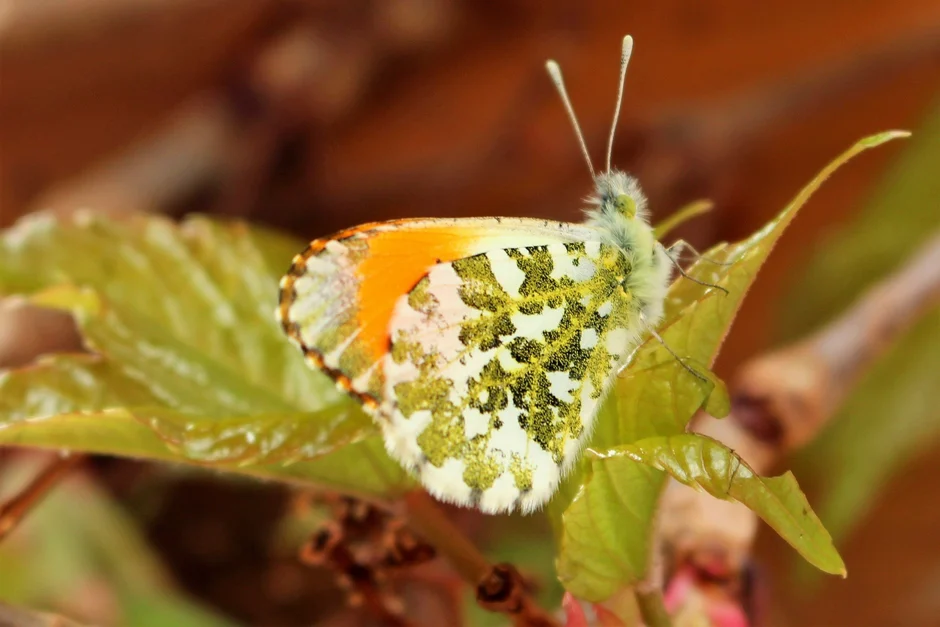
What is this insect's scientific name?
Anthocharis cardamines
